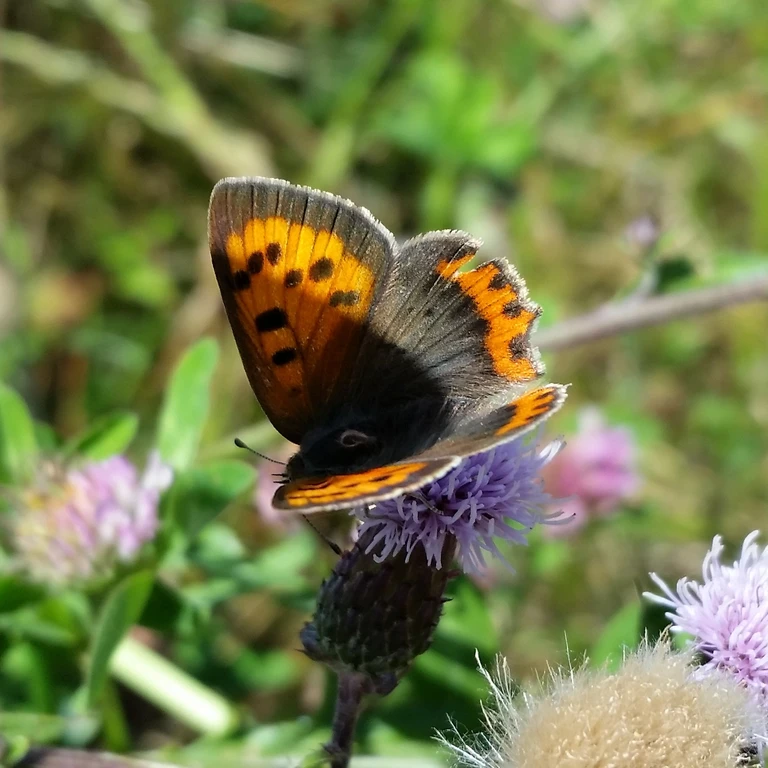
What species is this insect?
Lycaena phlaeas
